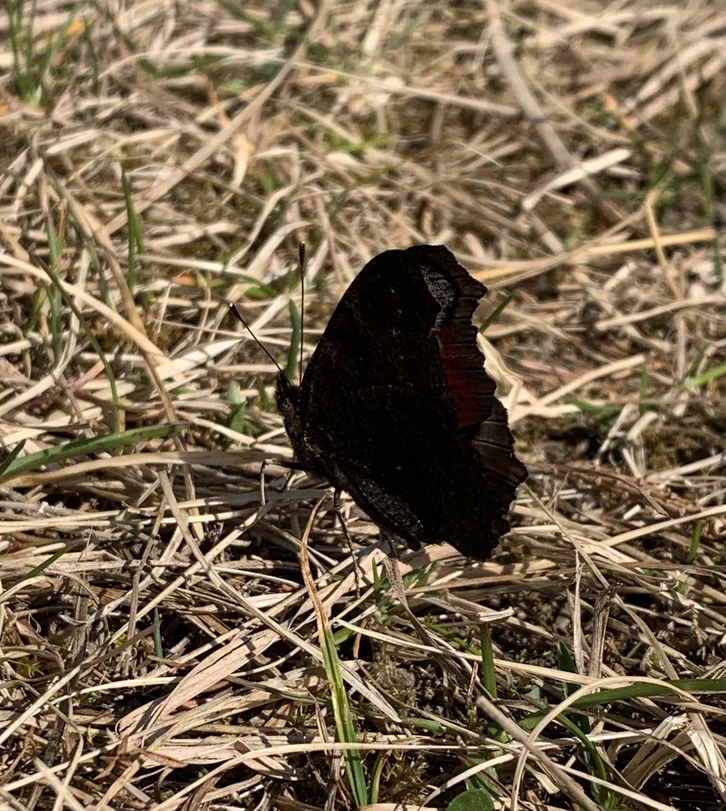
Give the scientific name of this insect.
Aglais io
